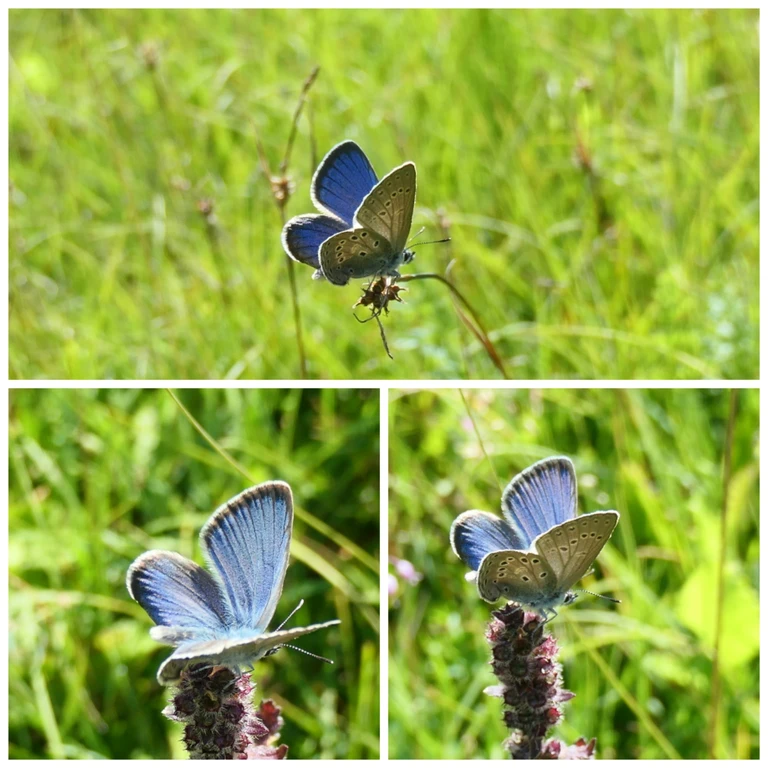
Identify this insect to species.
Phengaris alcon/rebeli
